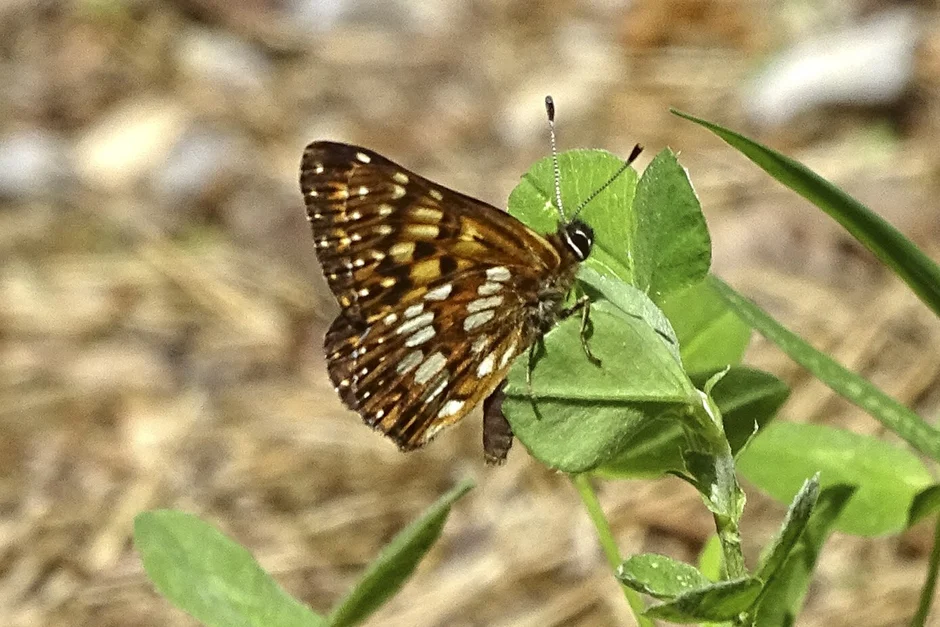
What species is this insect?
Hamearis lucina
